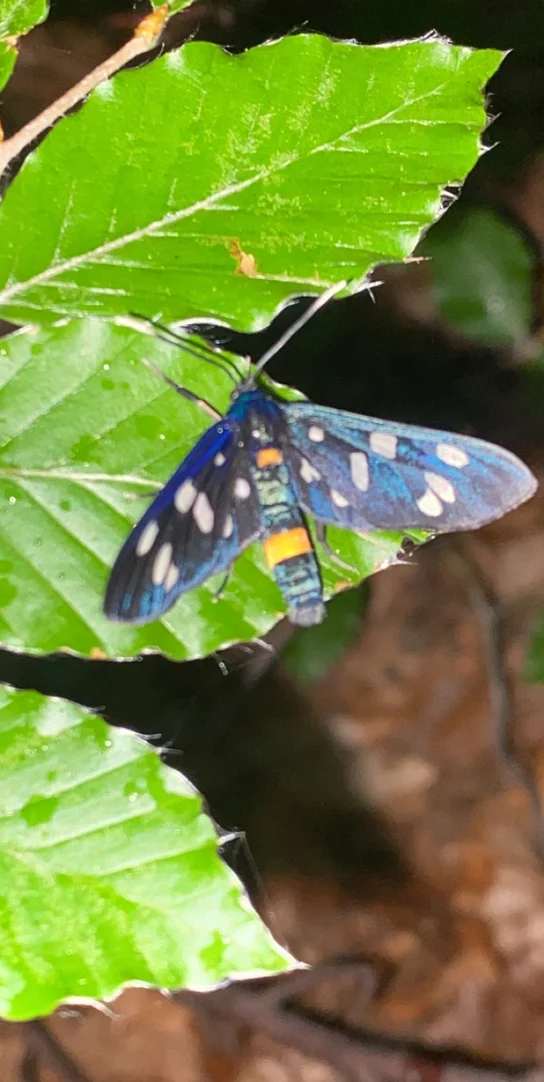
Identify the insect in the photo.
Amata phegea
